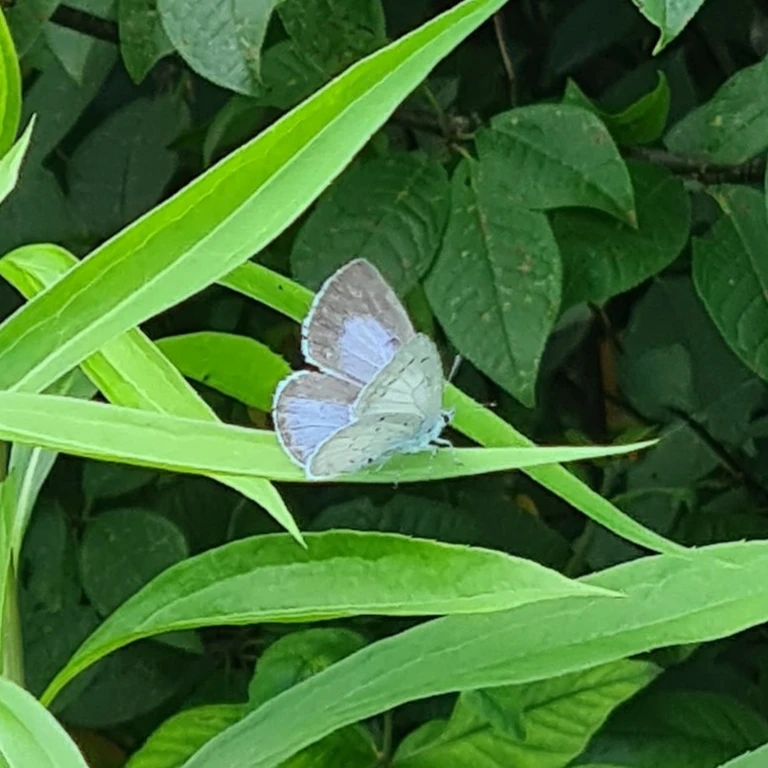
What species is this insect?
Celastrina argiolus
